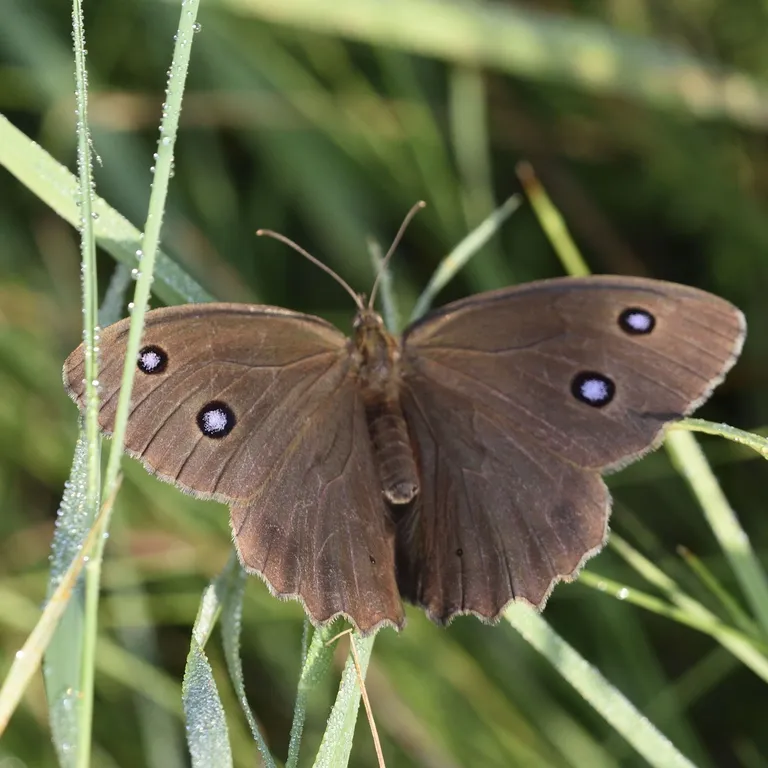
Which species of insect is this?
Minois dryas
